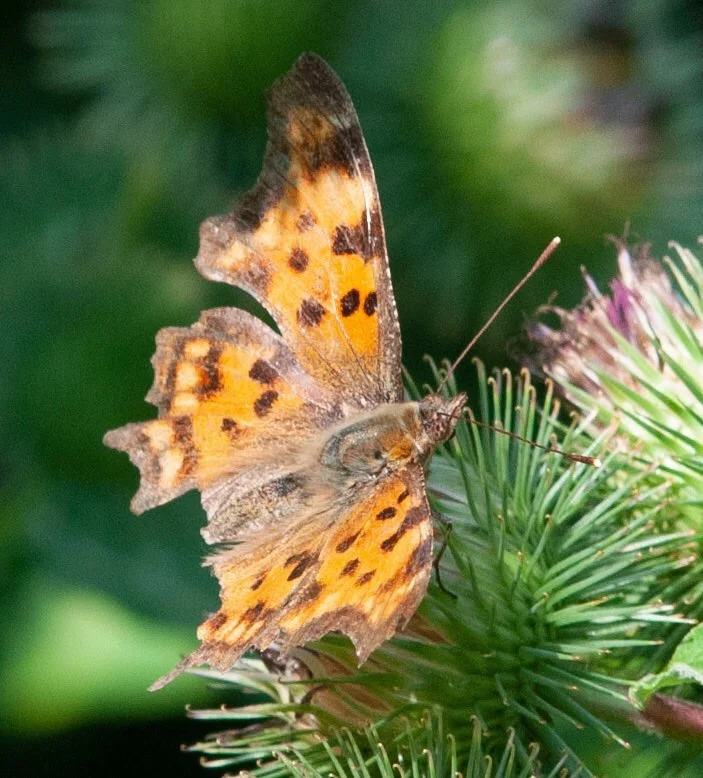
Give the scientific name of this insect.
Polygonia c-album
